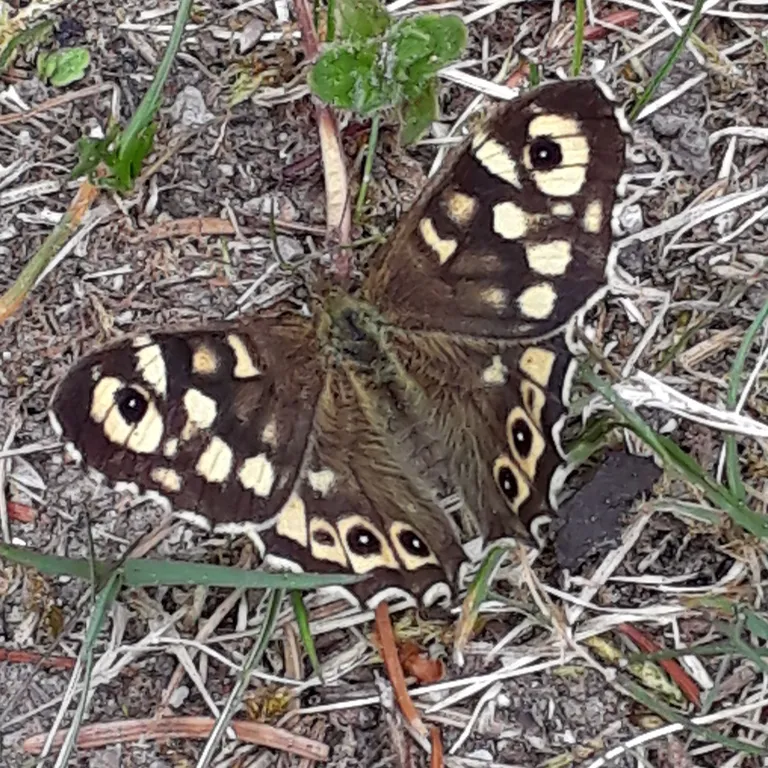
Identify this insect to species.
Pararge aegeria
